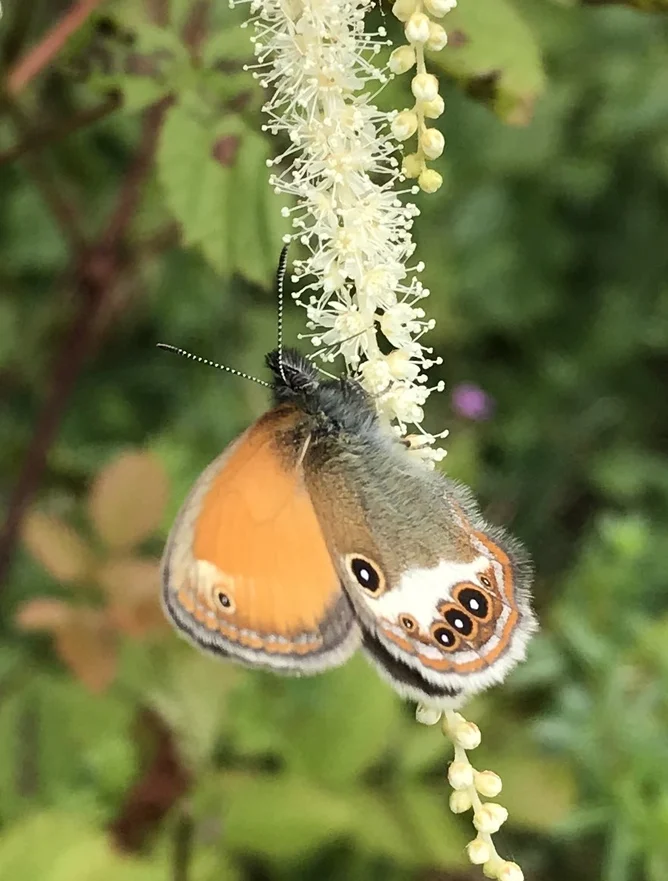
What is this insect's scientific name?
Coenonympha arcania
